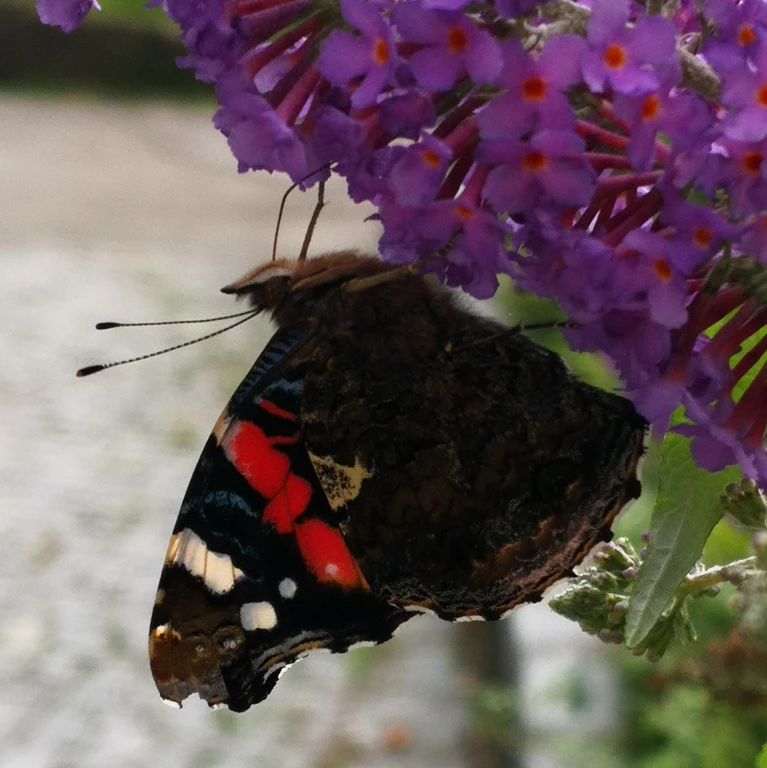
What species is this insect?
Vanessa atalanta
